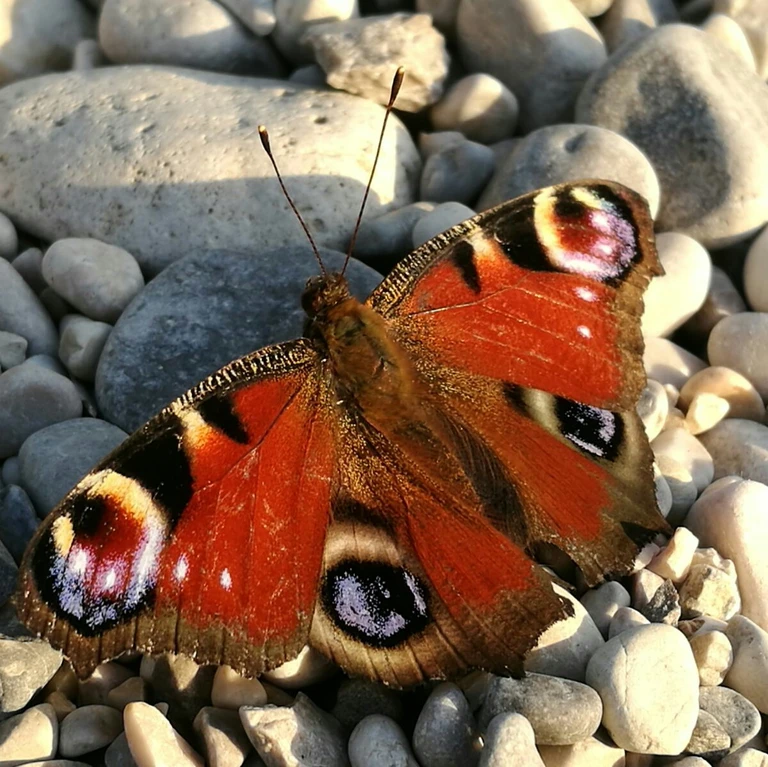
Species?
Aglais io
